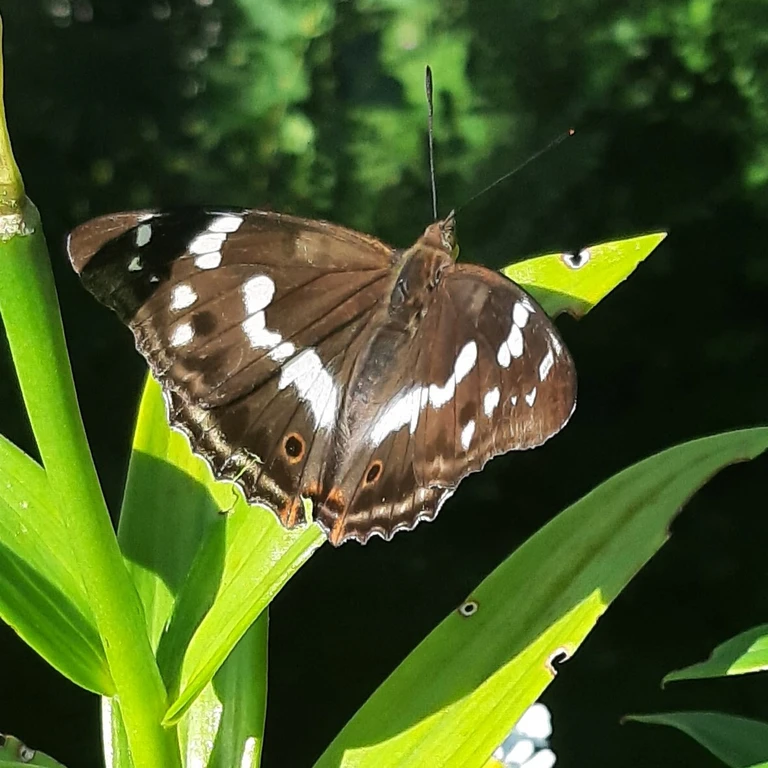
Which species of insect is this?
Apatura iris
